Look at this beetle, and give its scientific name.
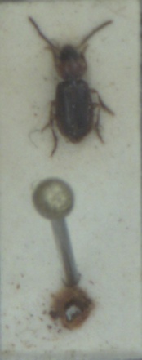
Acupalpus dubius
